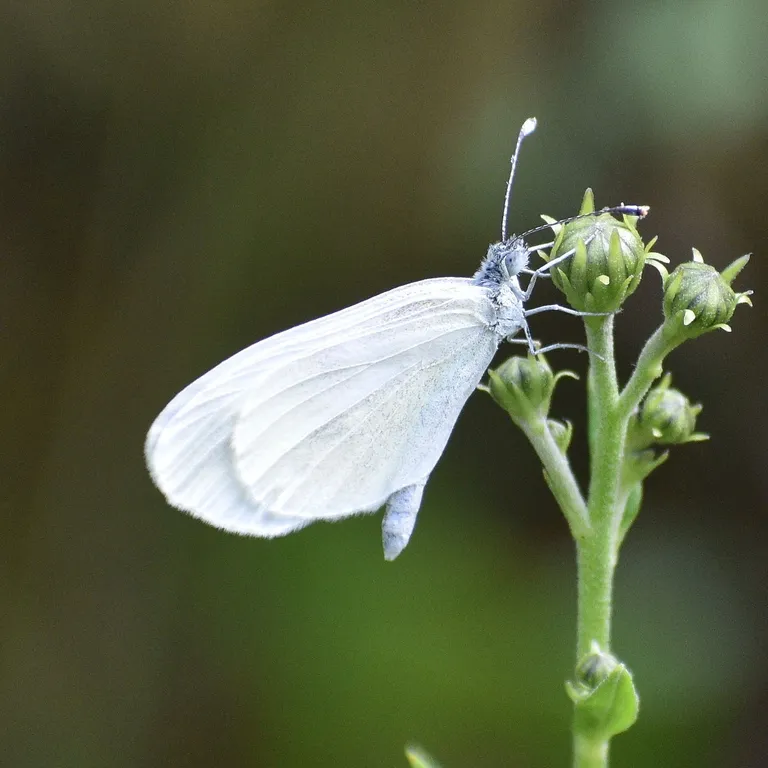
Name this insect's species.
Leptidea sinapis/juvernica
